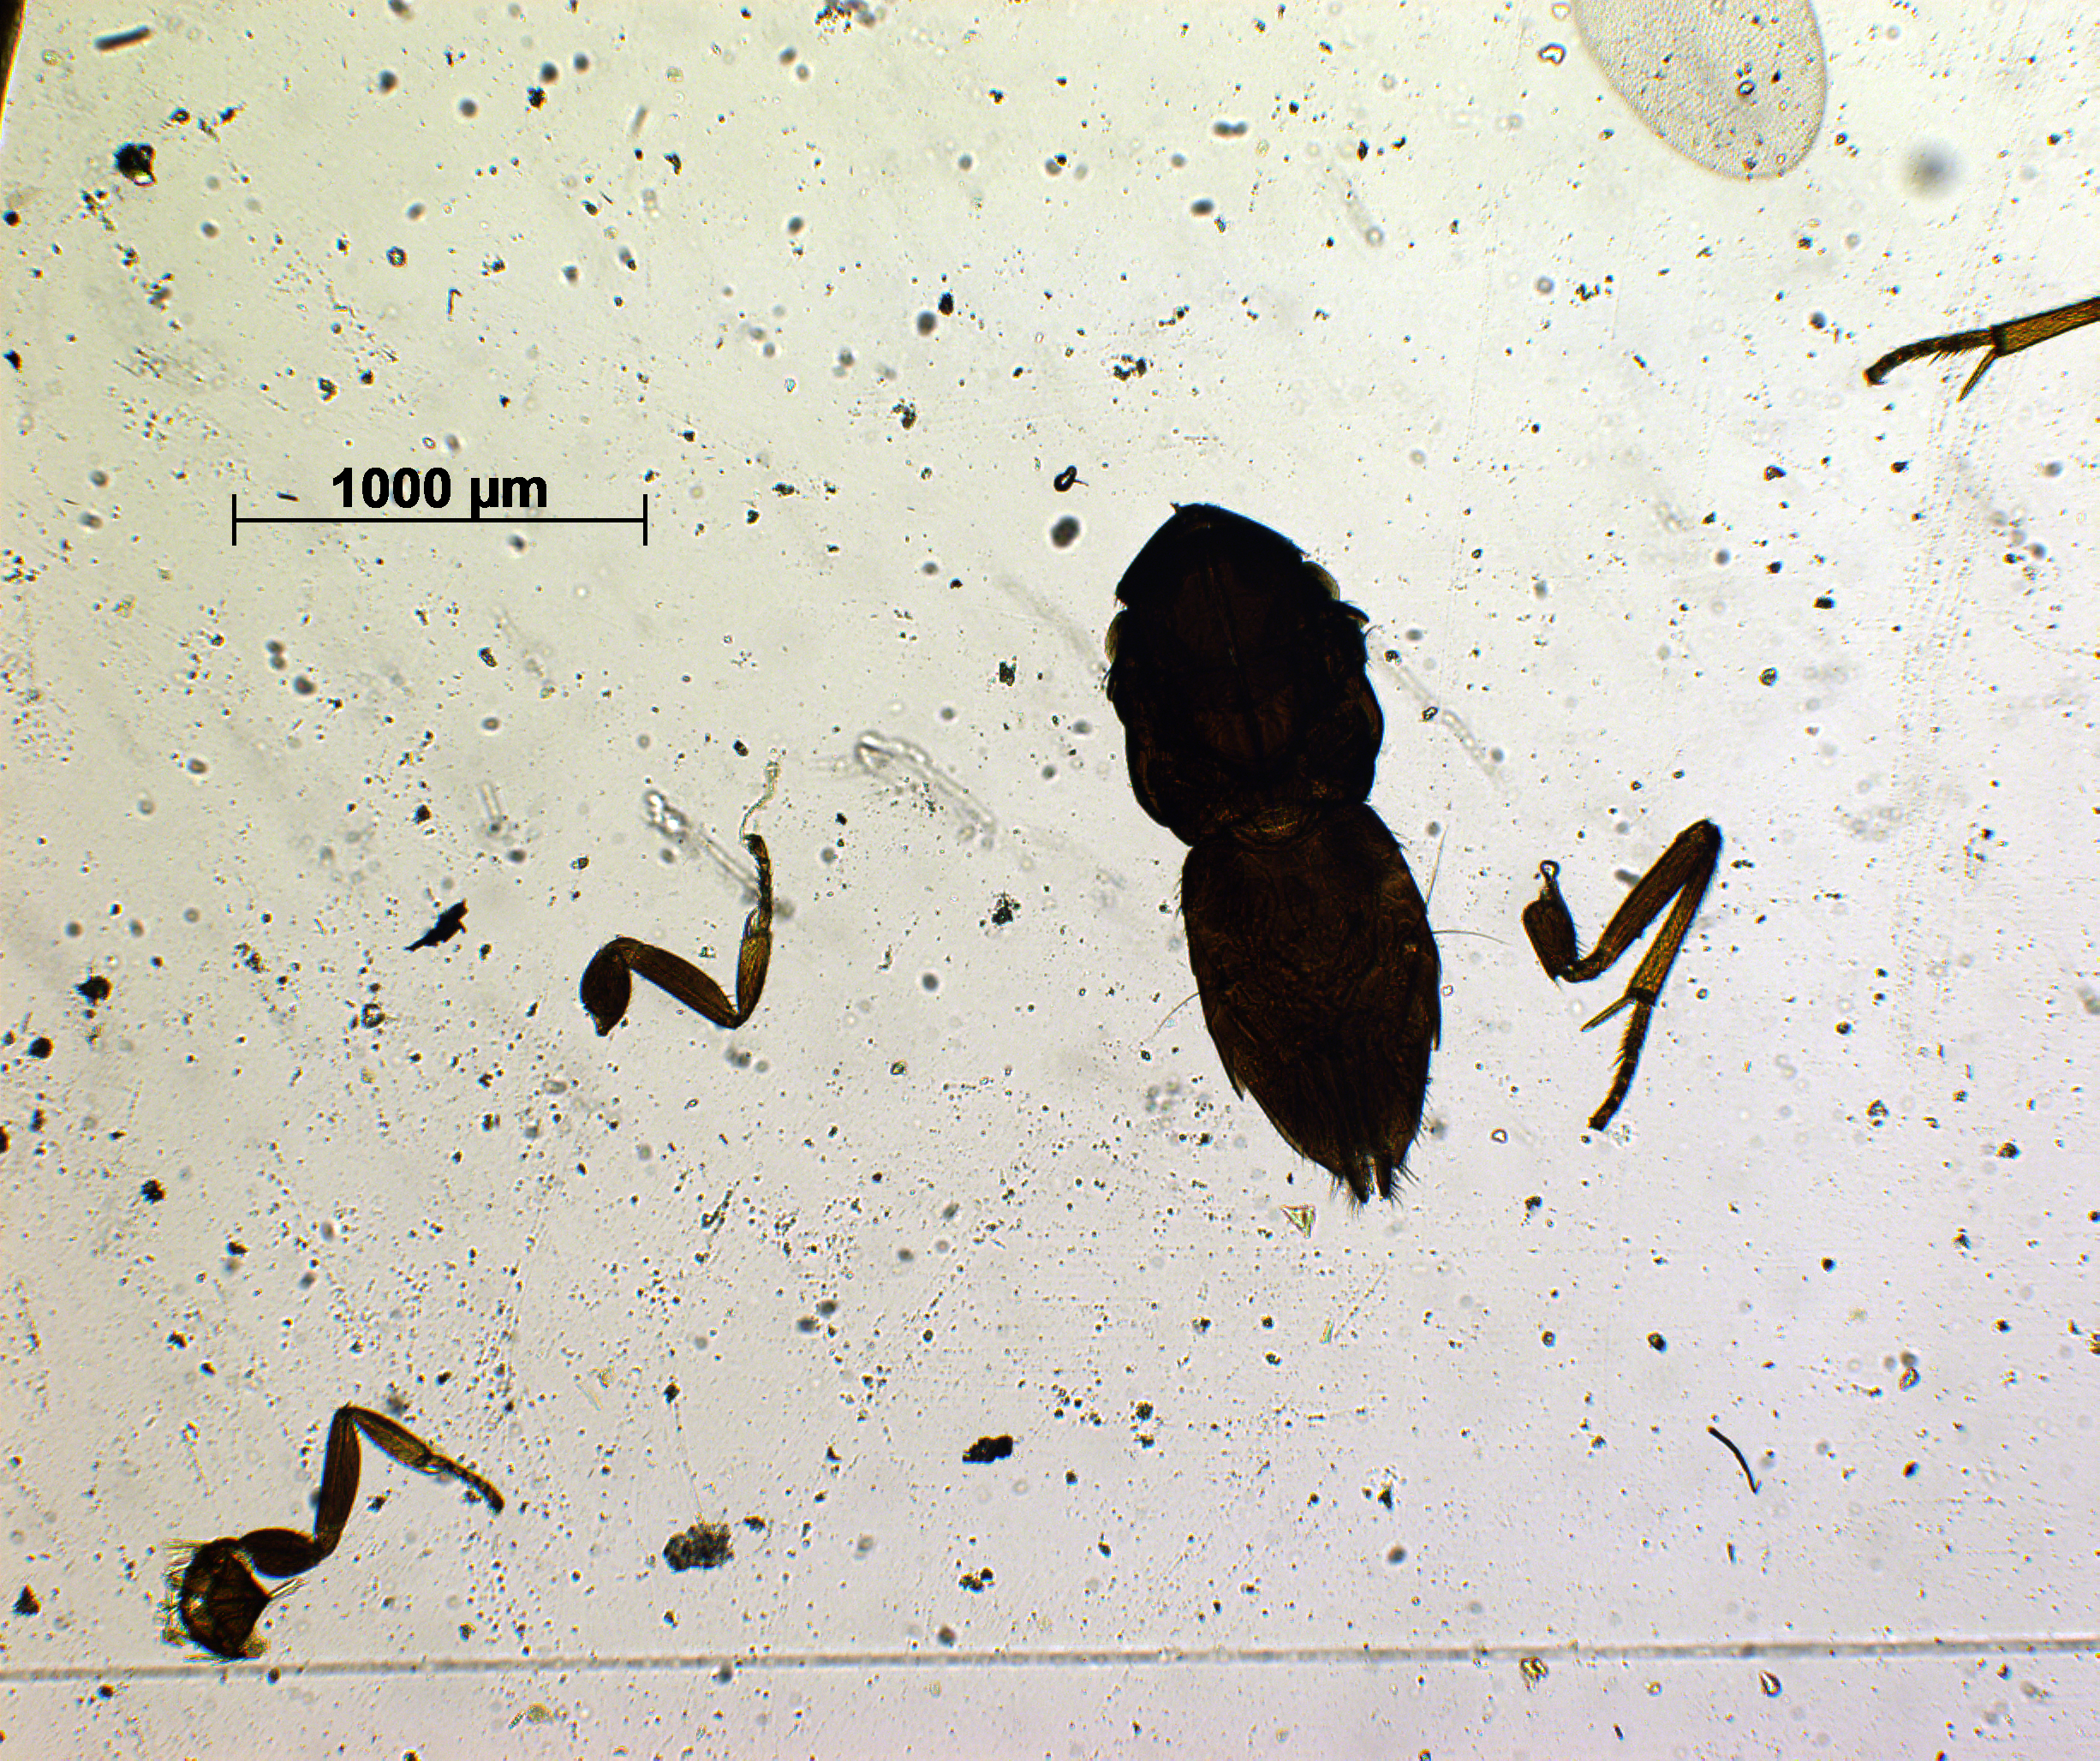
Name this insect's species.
Prionomitus kamathi
